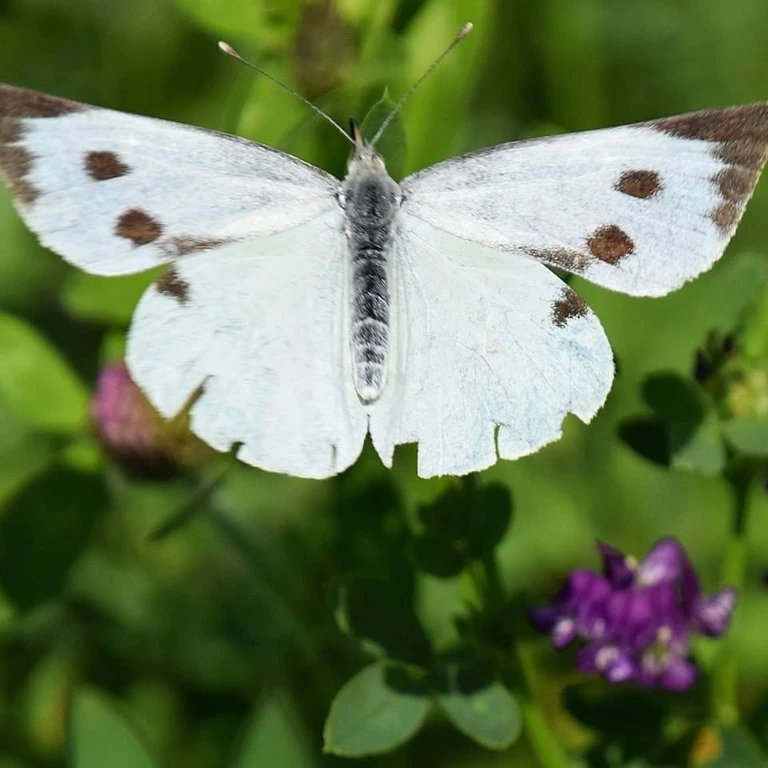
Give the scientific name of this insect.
Pieris brassicae
